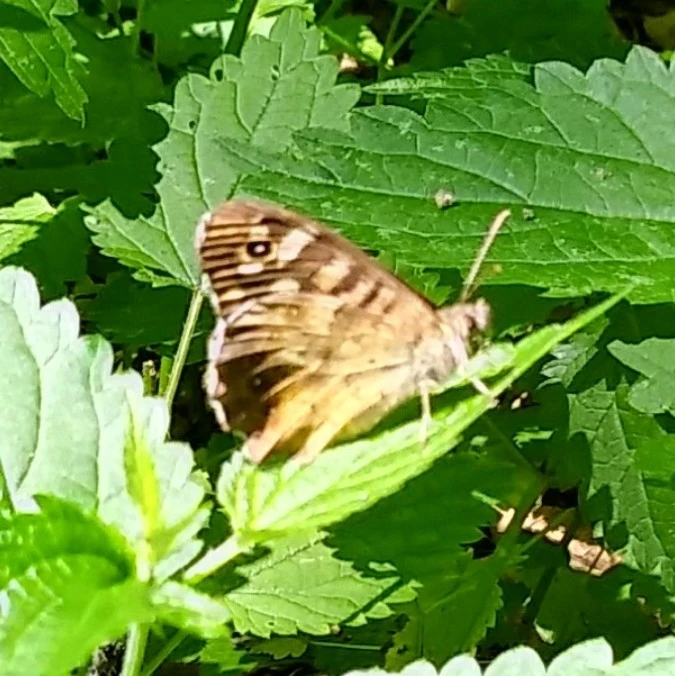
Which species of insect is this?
Pararge aegeria
